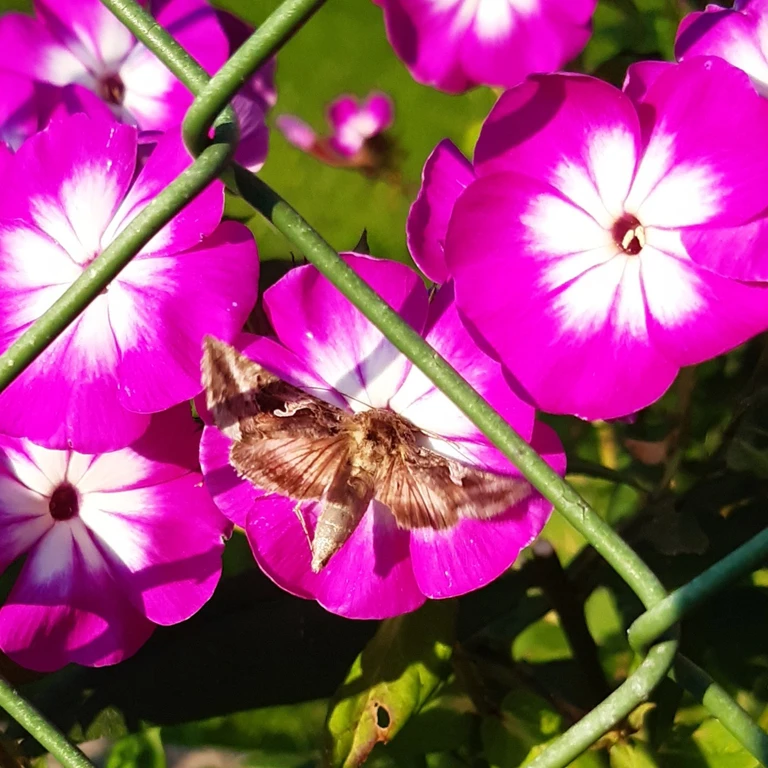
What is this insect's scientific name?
Autographa gamma
